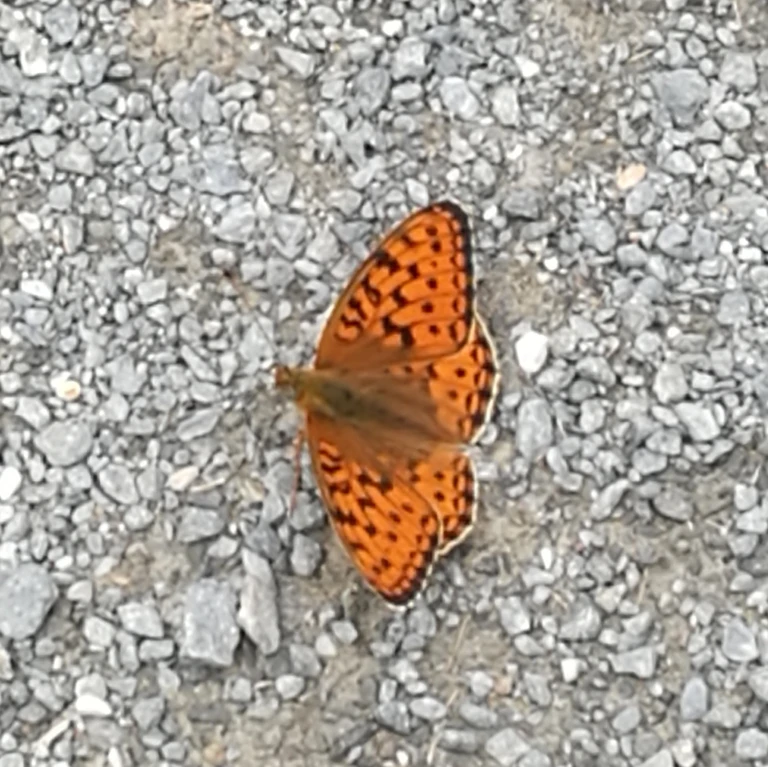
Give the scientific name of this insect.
Fabriciana niobe
